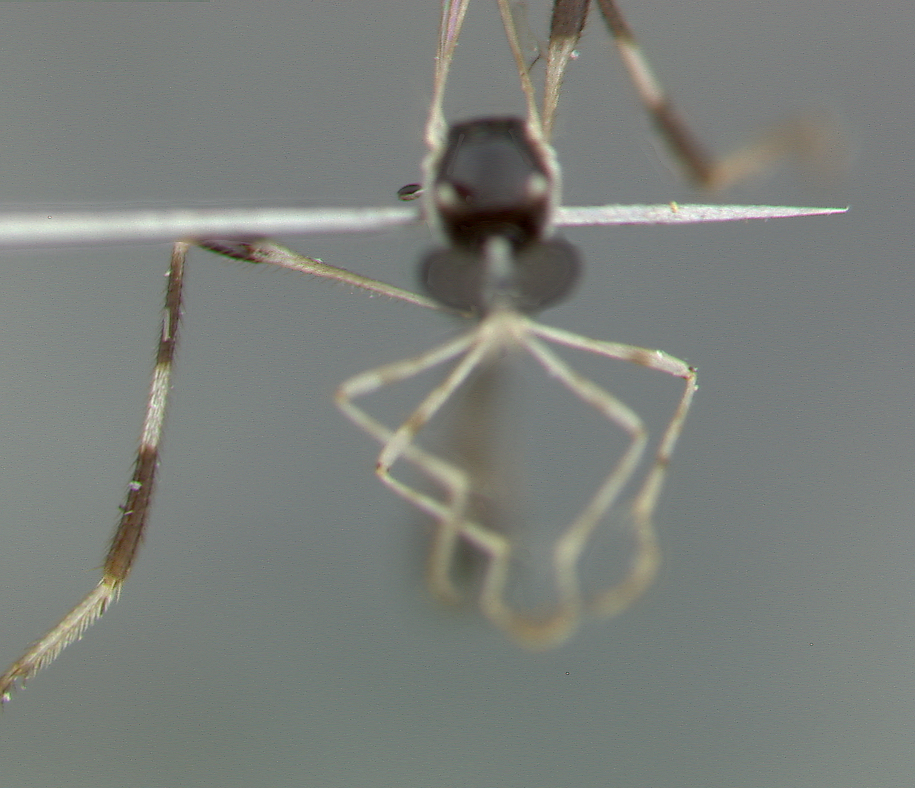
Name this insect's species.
Schildia caliginosa
